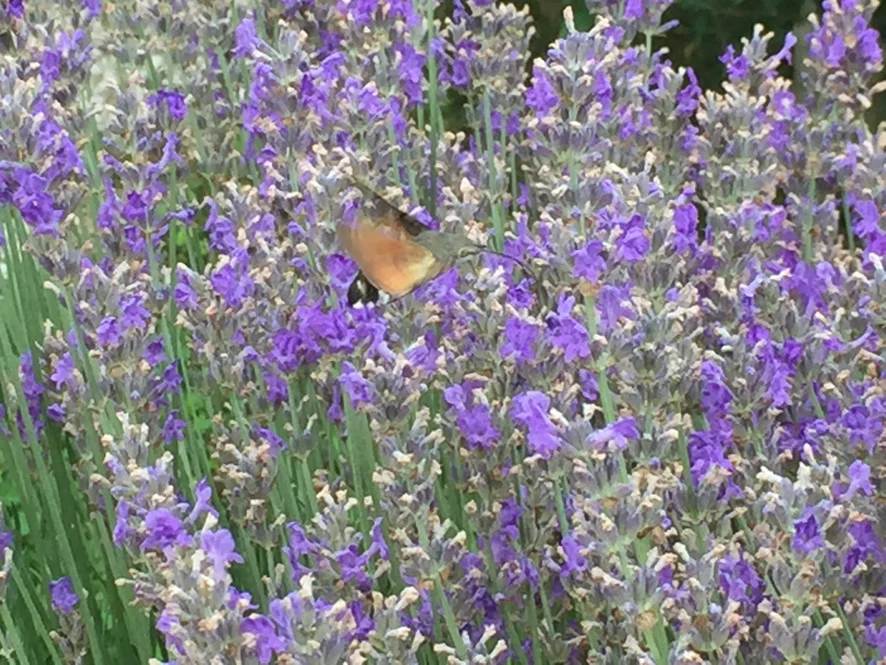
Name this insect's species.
Macroglossum stellatarum
